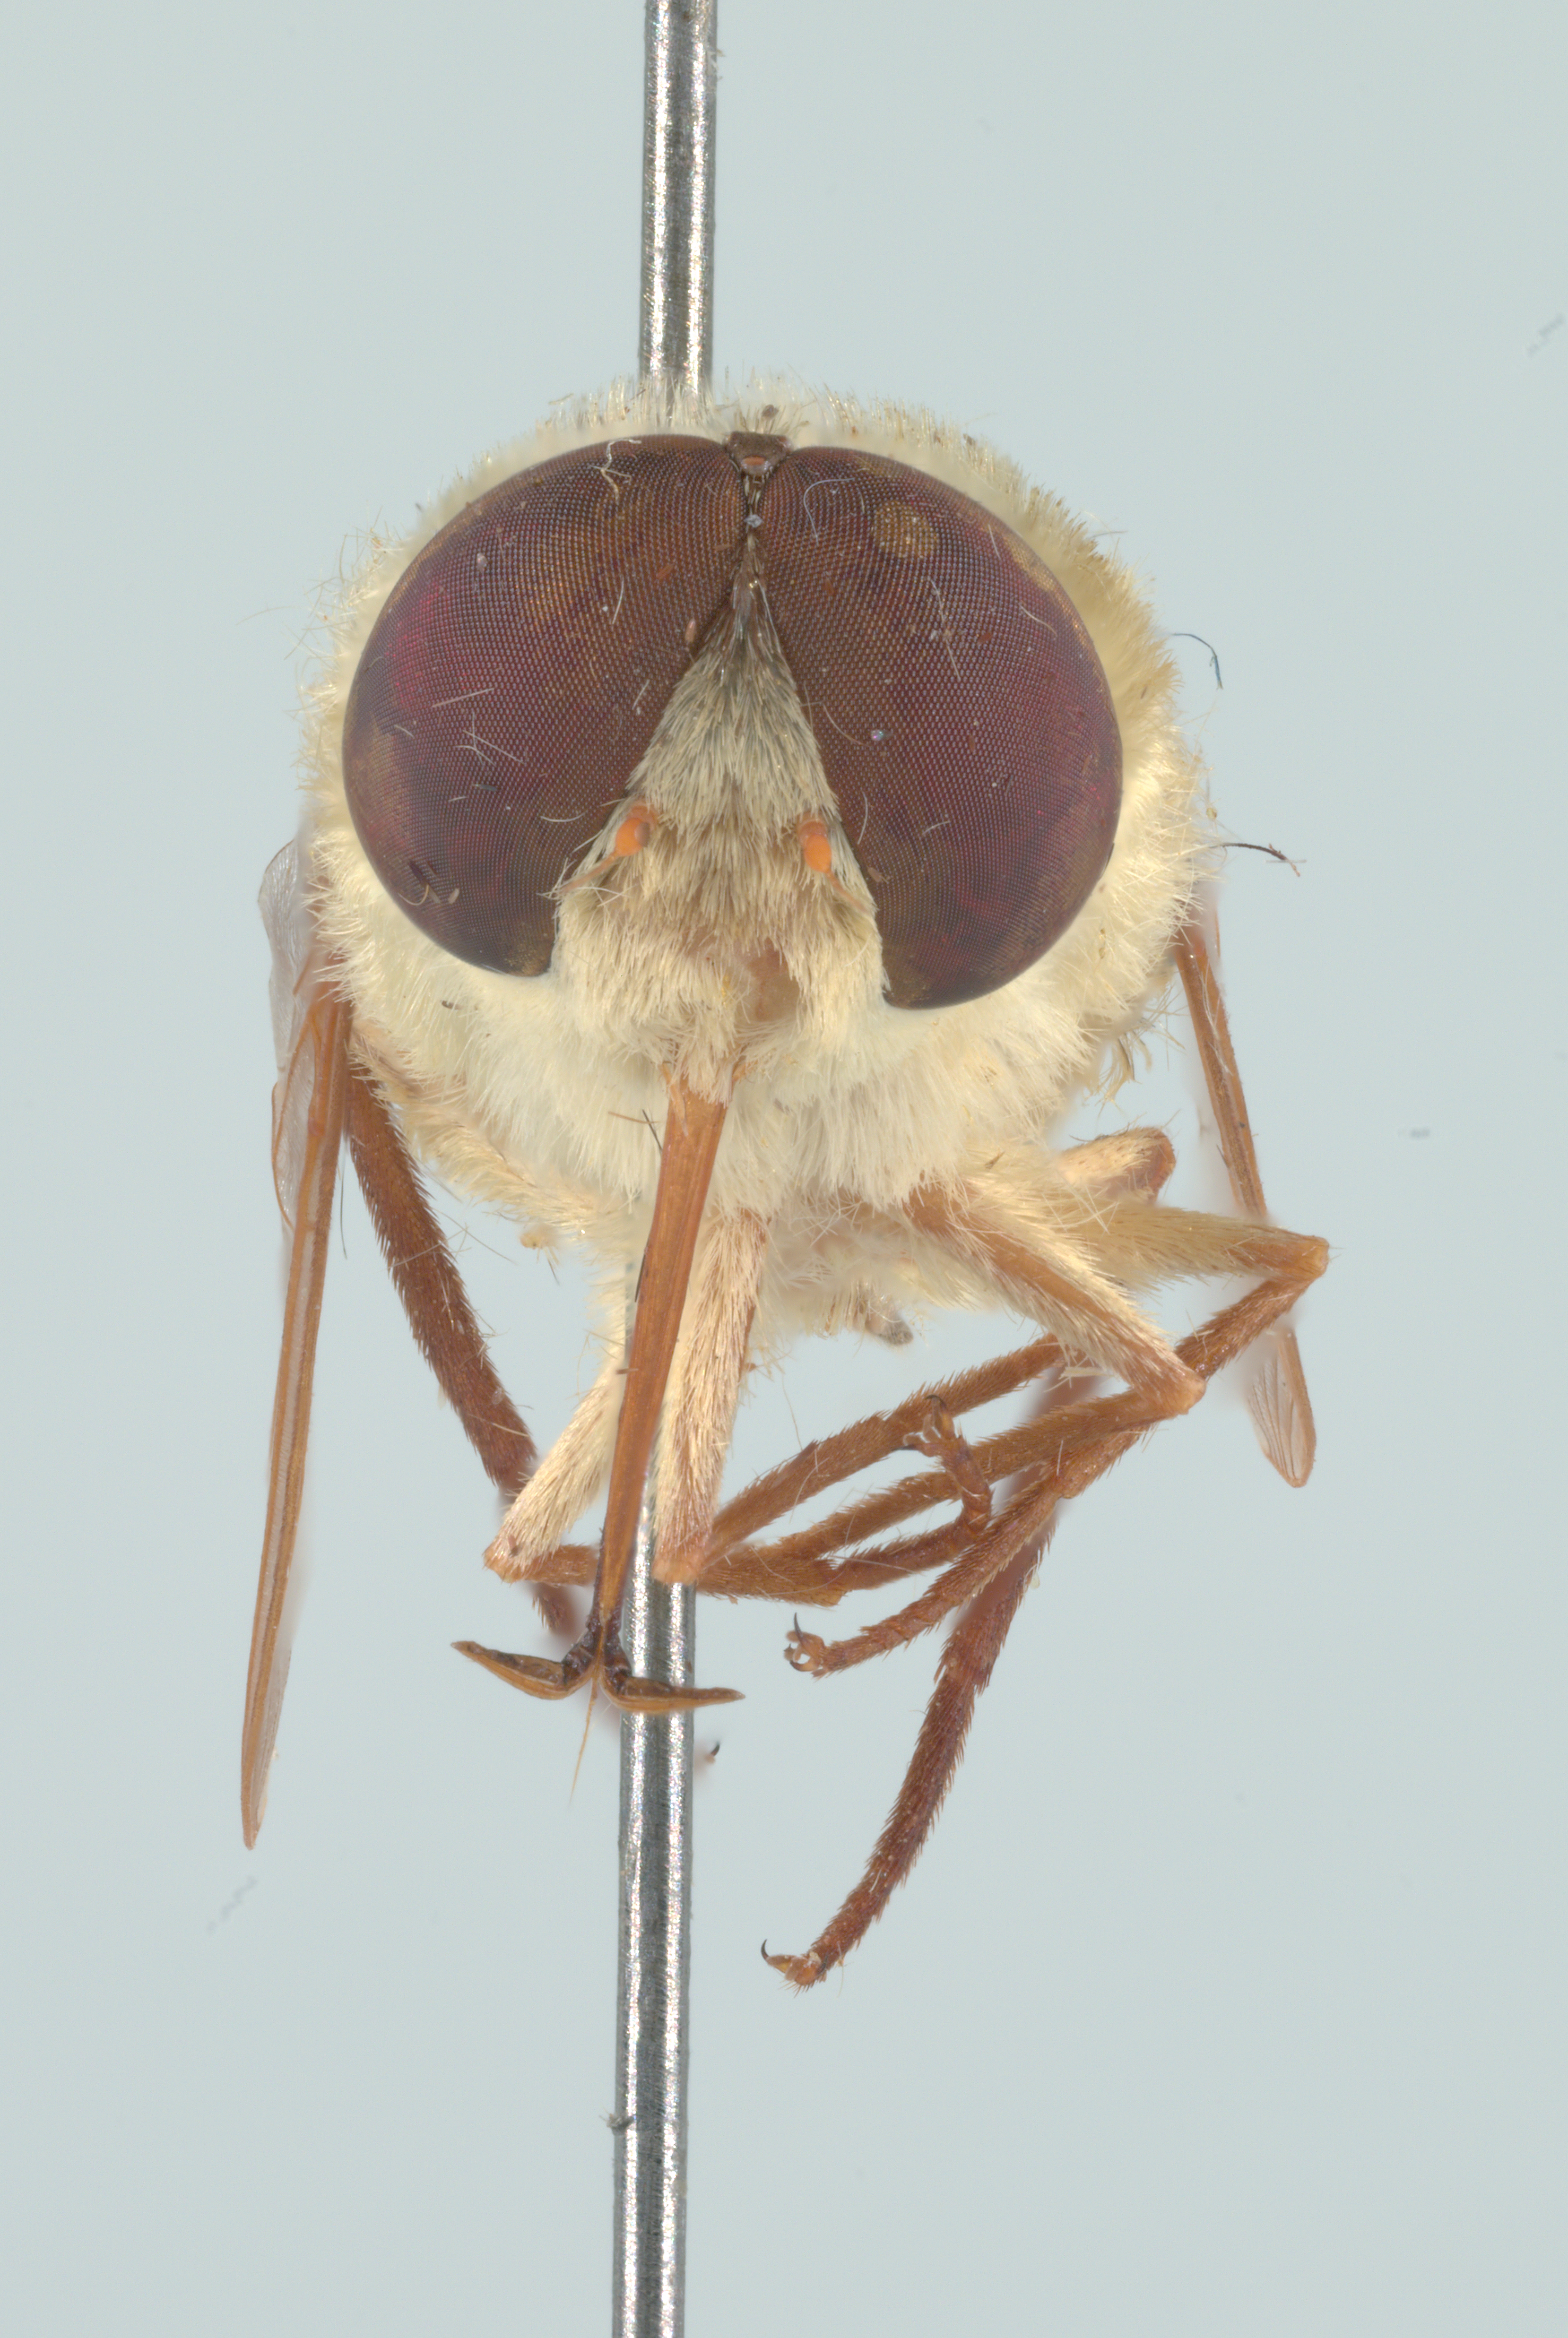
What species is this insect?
Neorhynchocephalus volaticus
